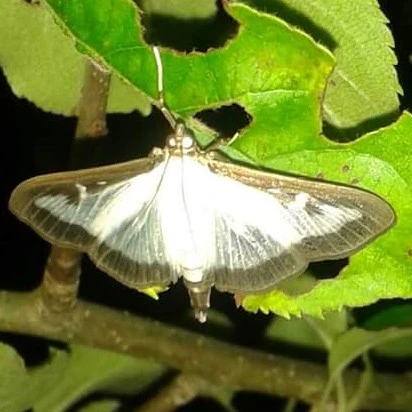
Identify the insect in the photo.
Cydalima perspectalis
